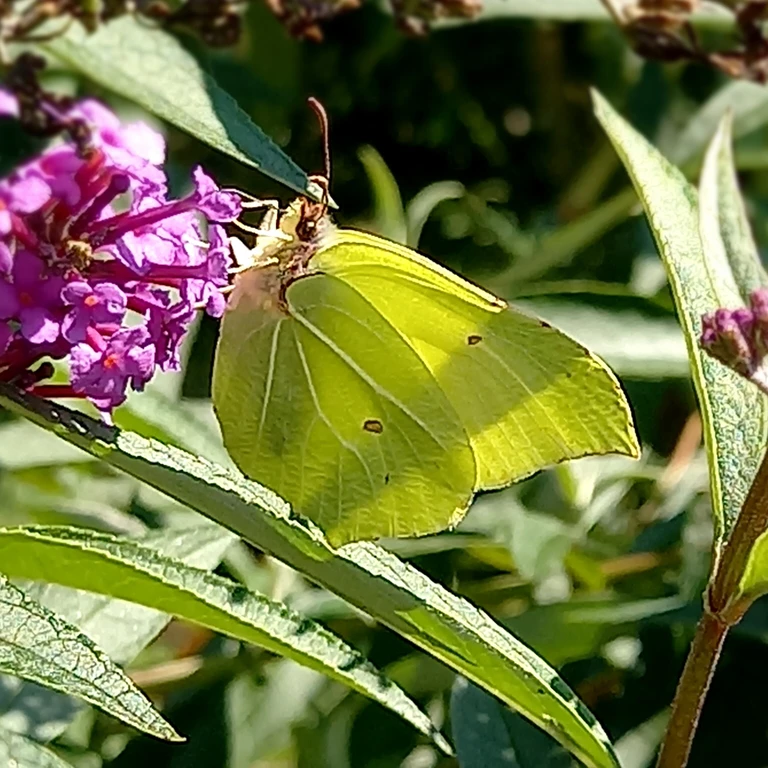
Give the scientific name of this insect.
Gonepteryx rhamni
